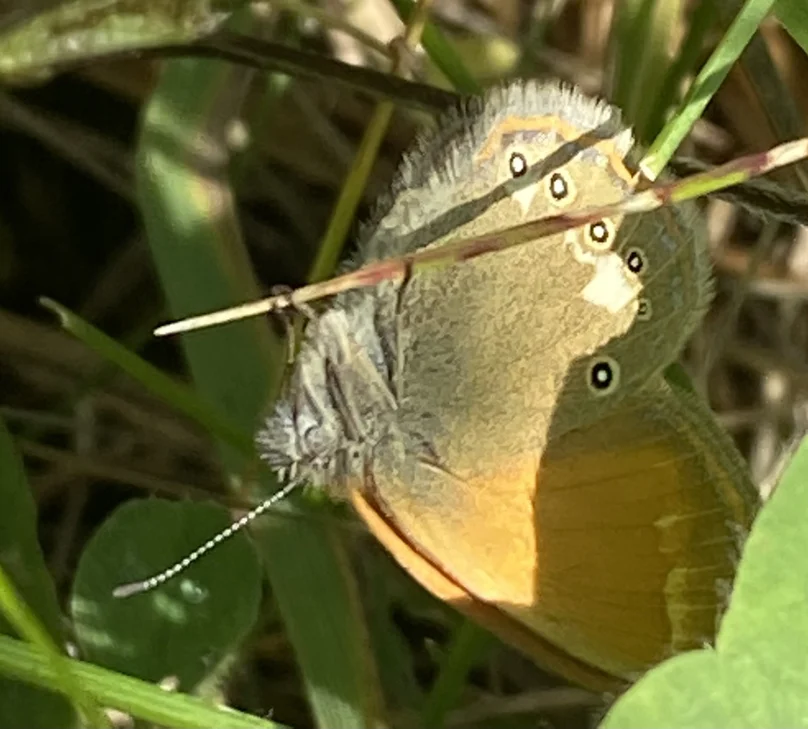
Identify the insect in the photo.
Coenonympha glycerion (also Coenonympha iphis)
